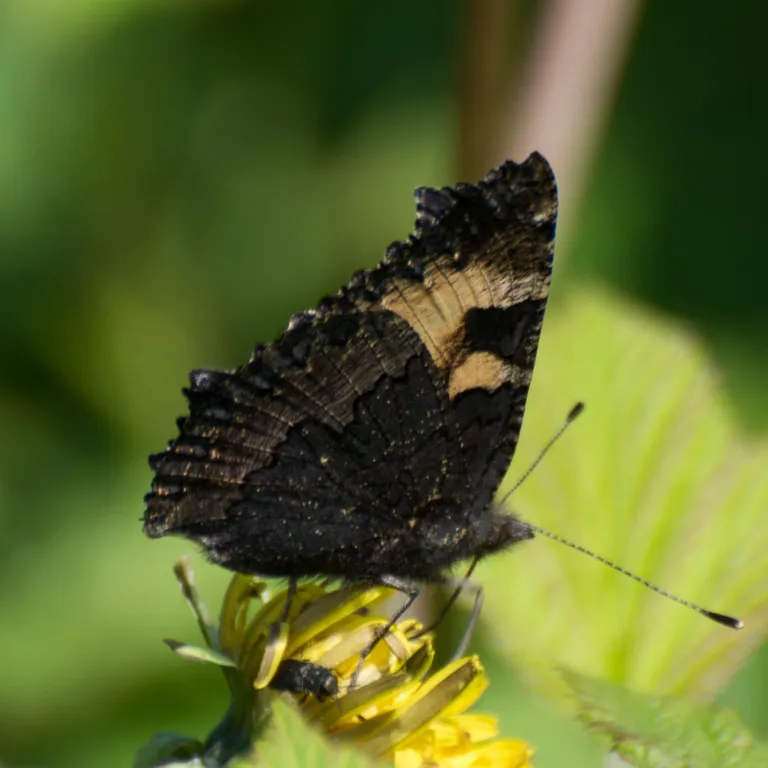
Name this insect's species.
Aglais urticae
